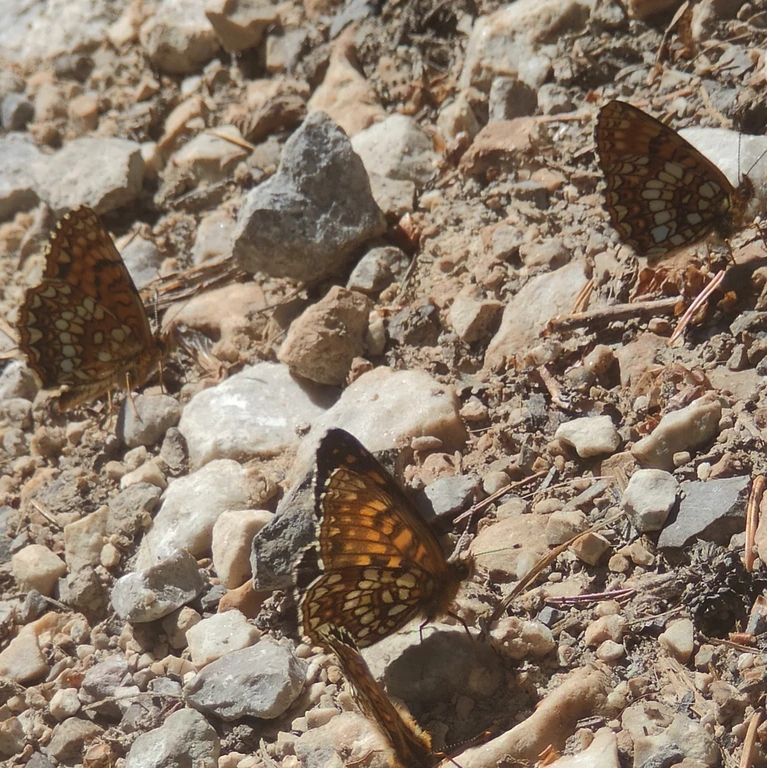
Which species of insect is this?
Melitaea diamina
